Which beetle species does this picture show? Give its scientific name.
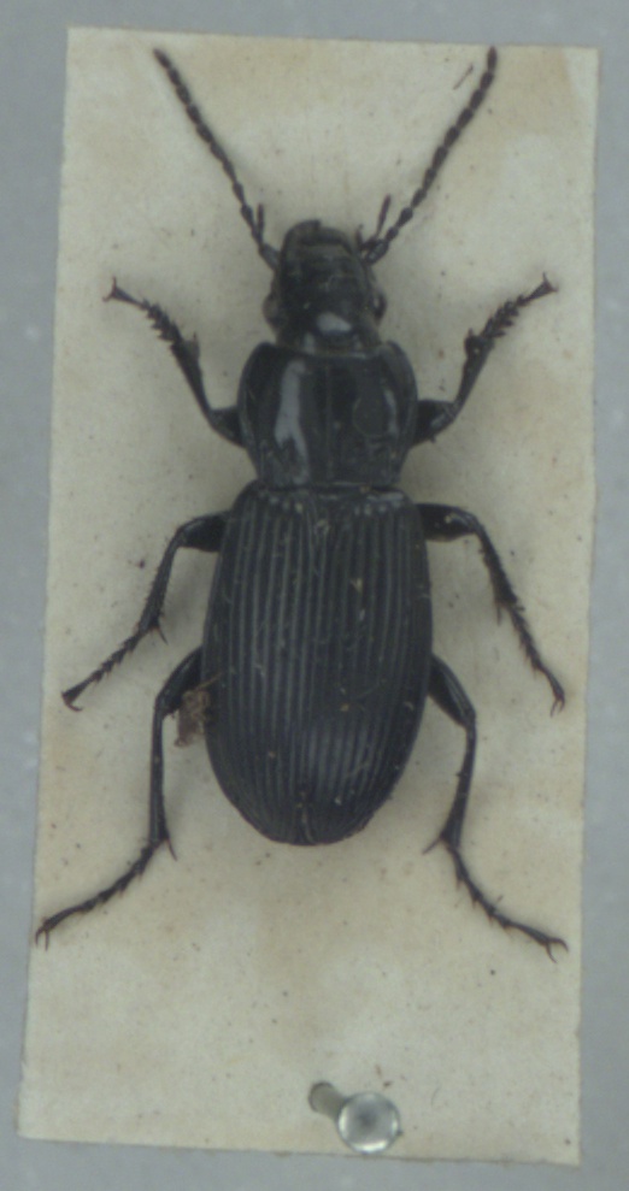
Pterostichus melanarius
